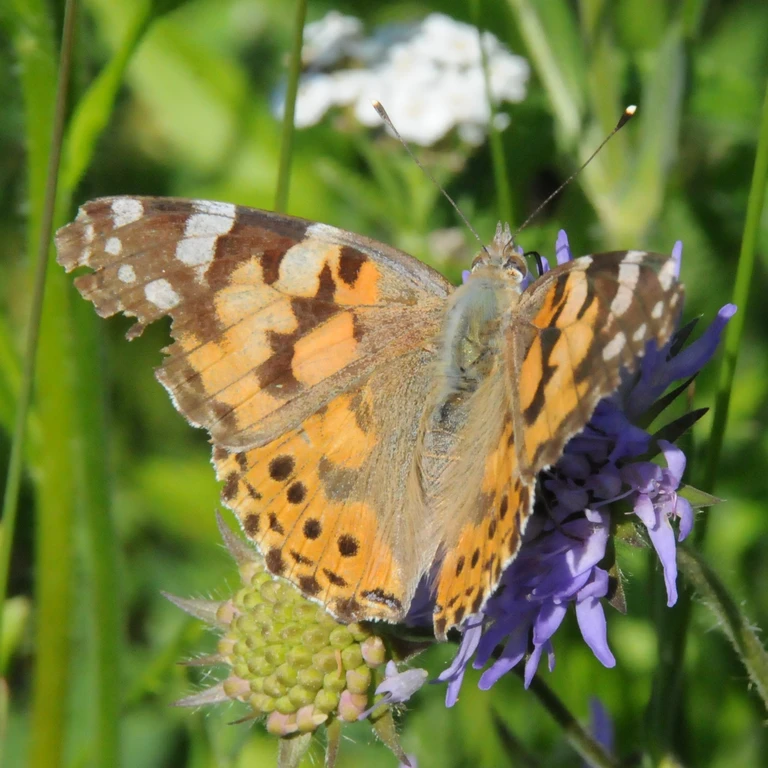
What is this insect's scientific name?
Vanessa cardui
